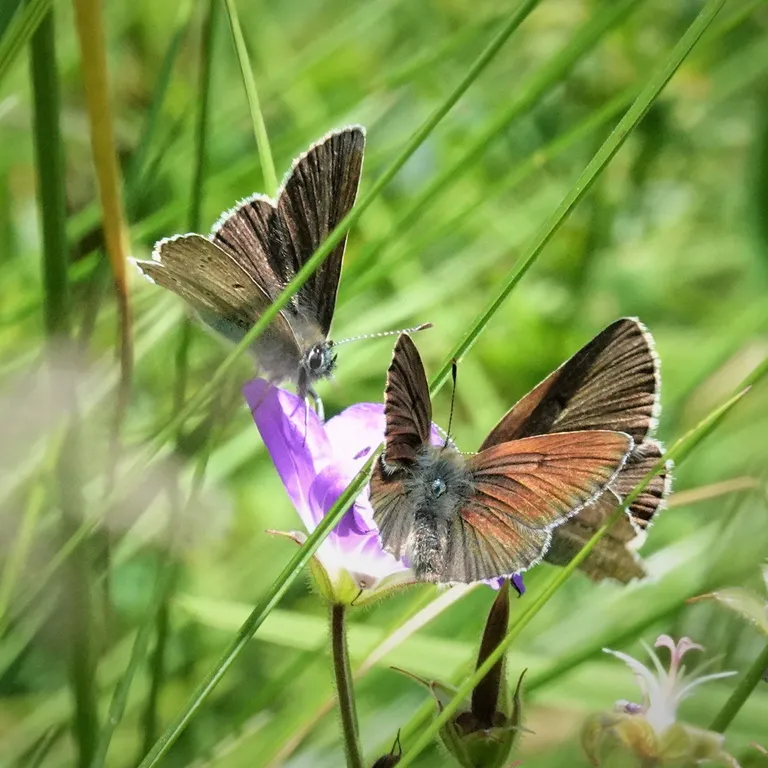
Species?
Eumedonia eumedon
